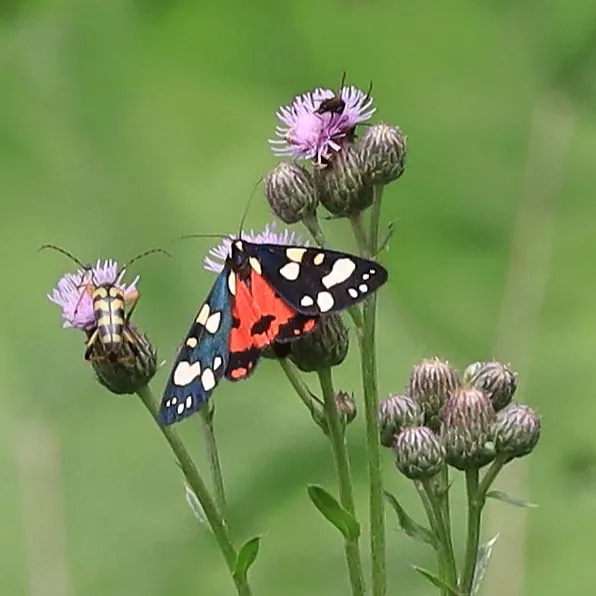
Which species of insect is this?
Callimorpha dominula
